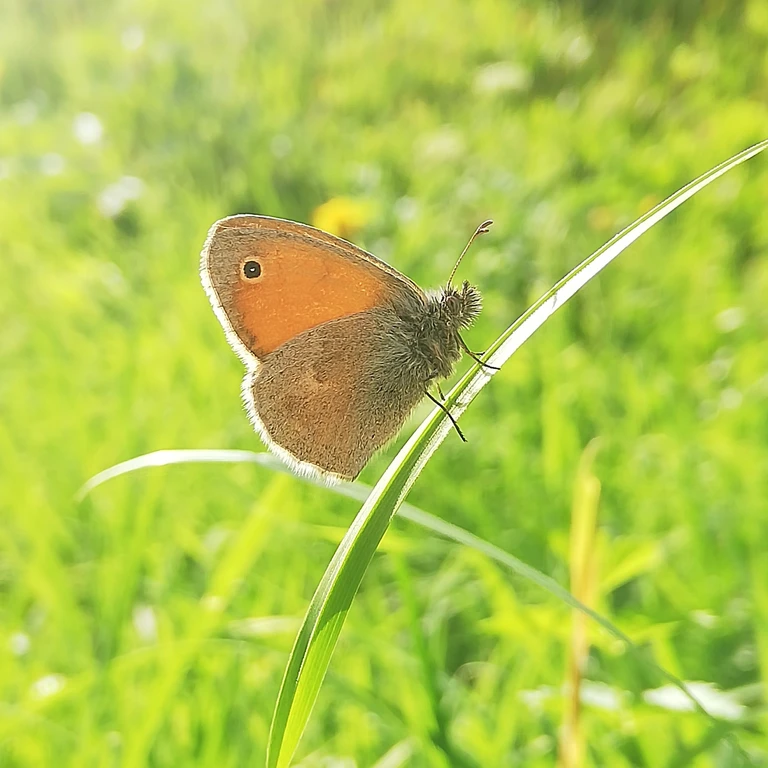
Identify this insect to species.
Coenonympha pamphilus
